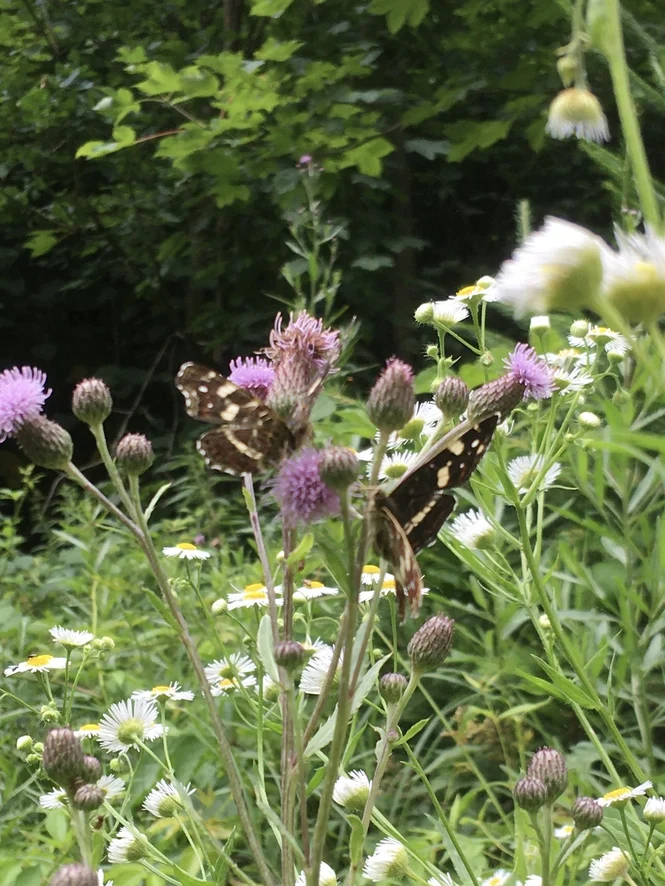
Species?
Araschnia levana
